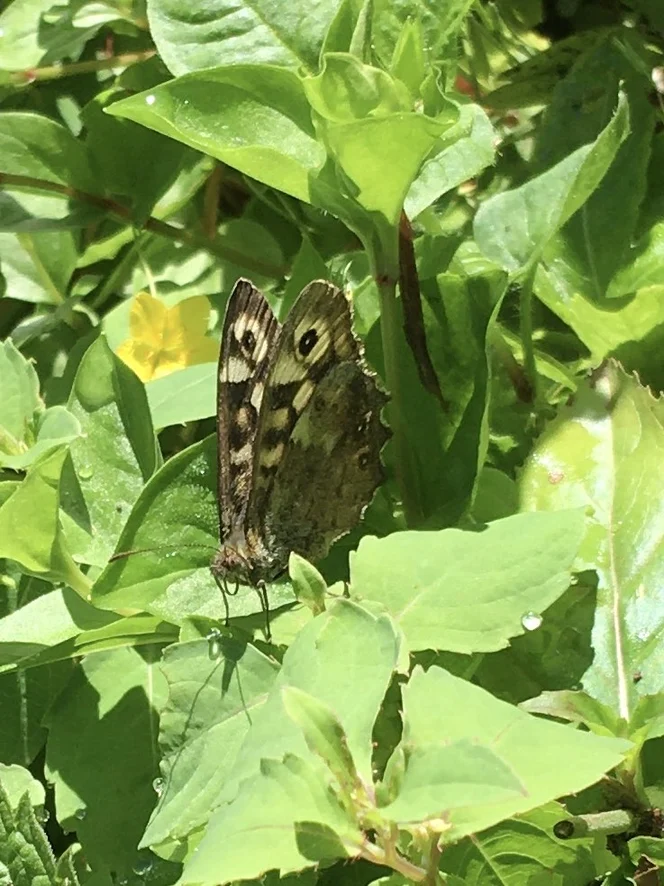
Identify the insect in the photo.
Pararge aegeria
